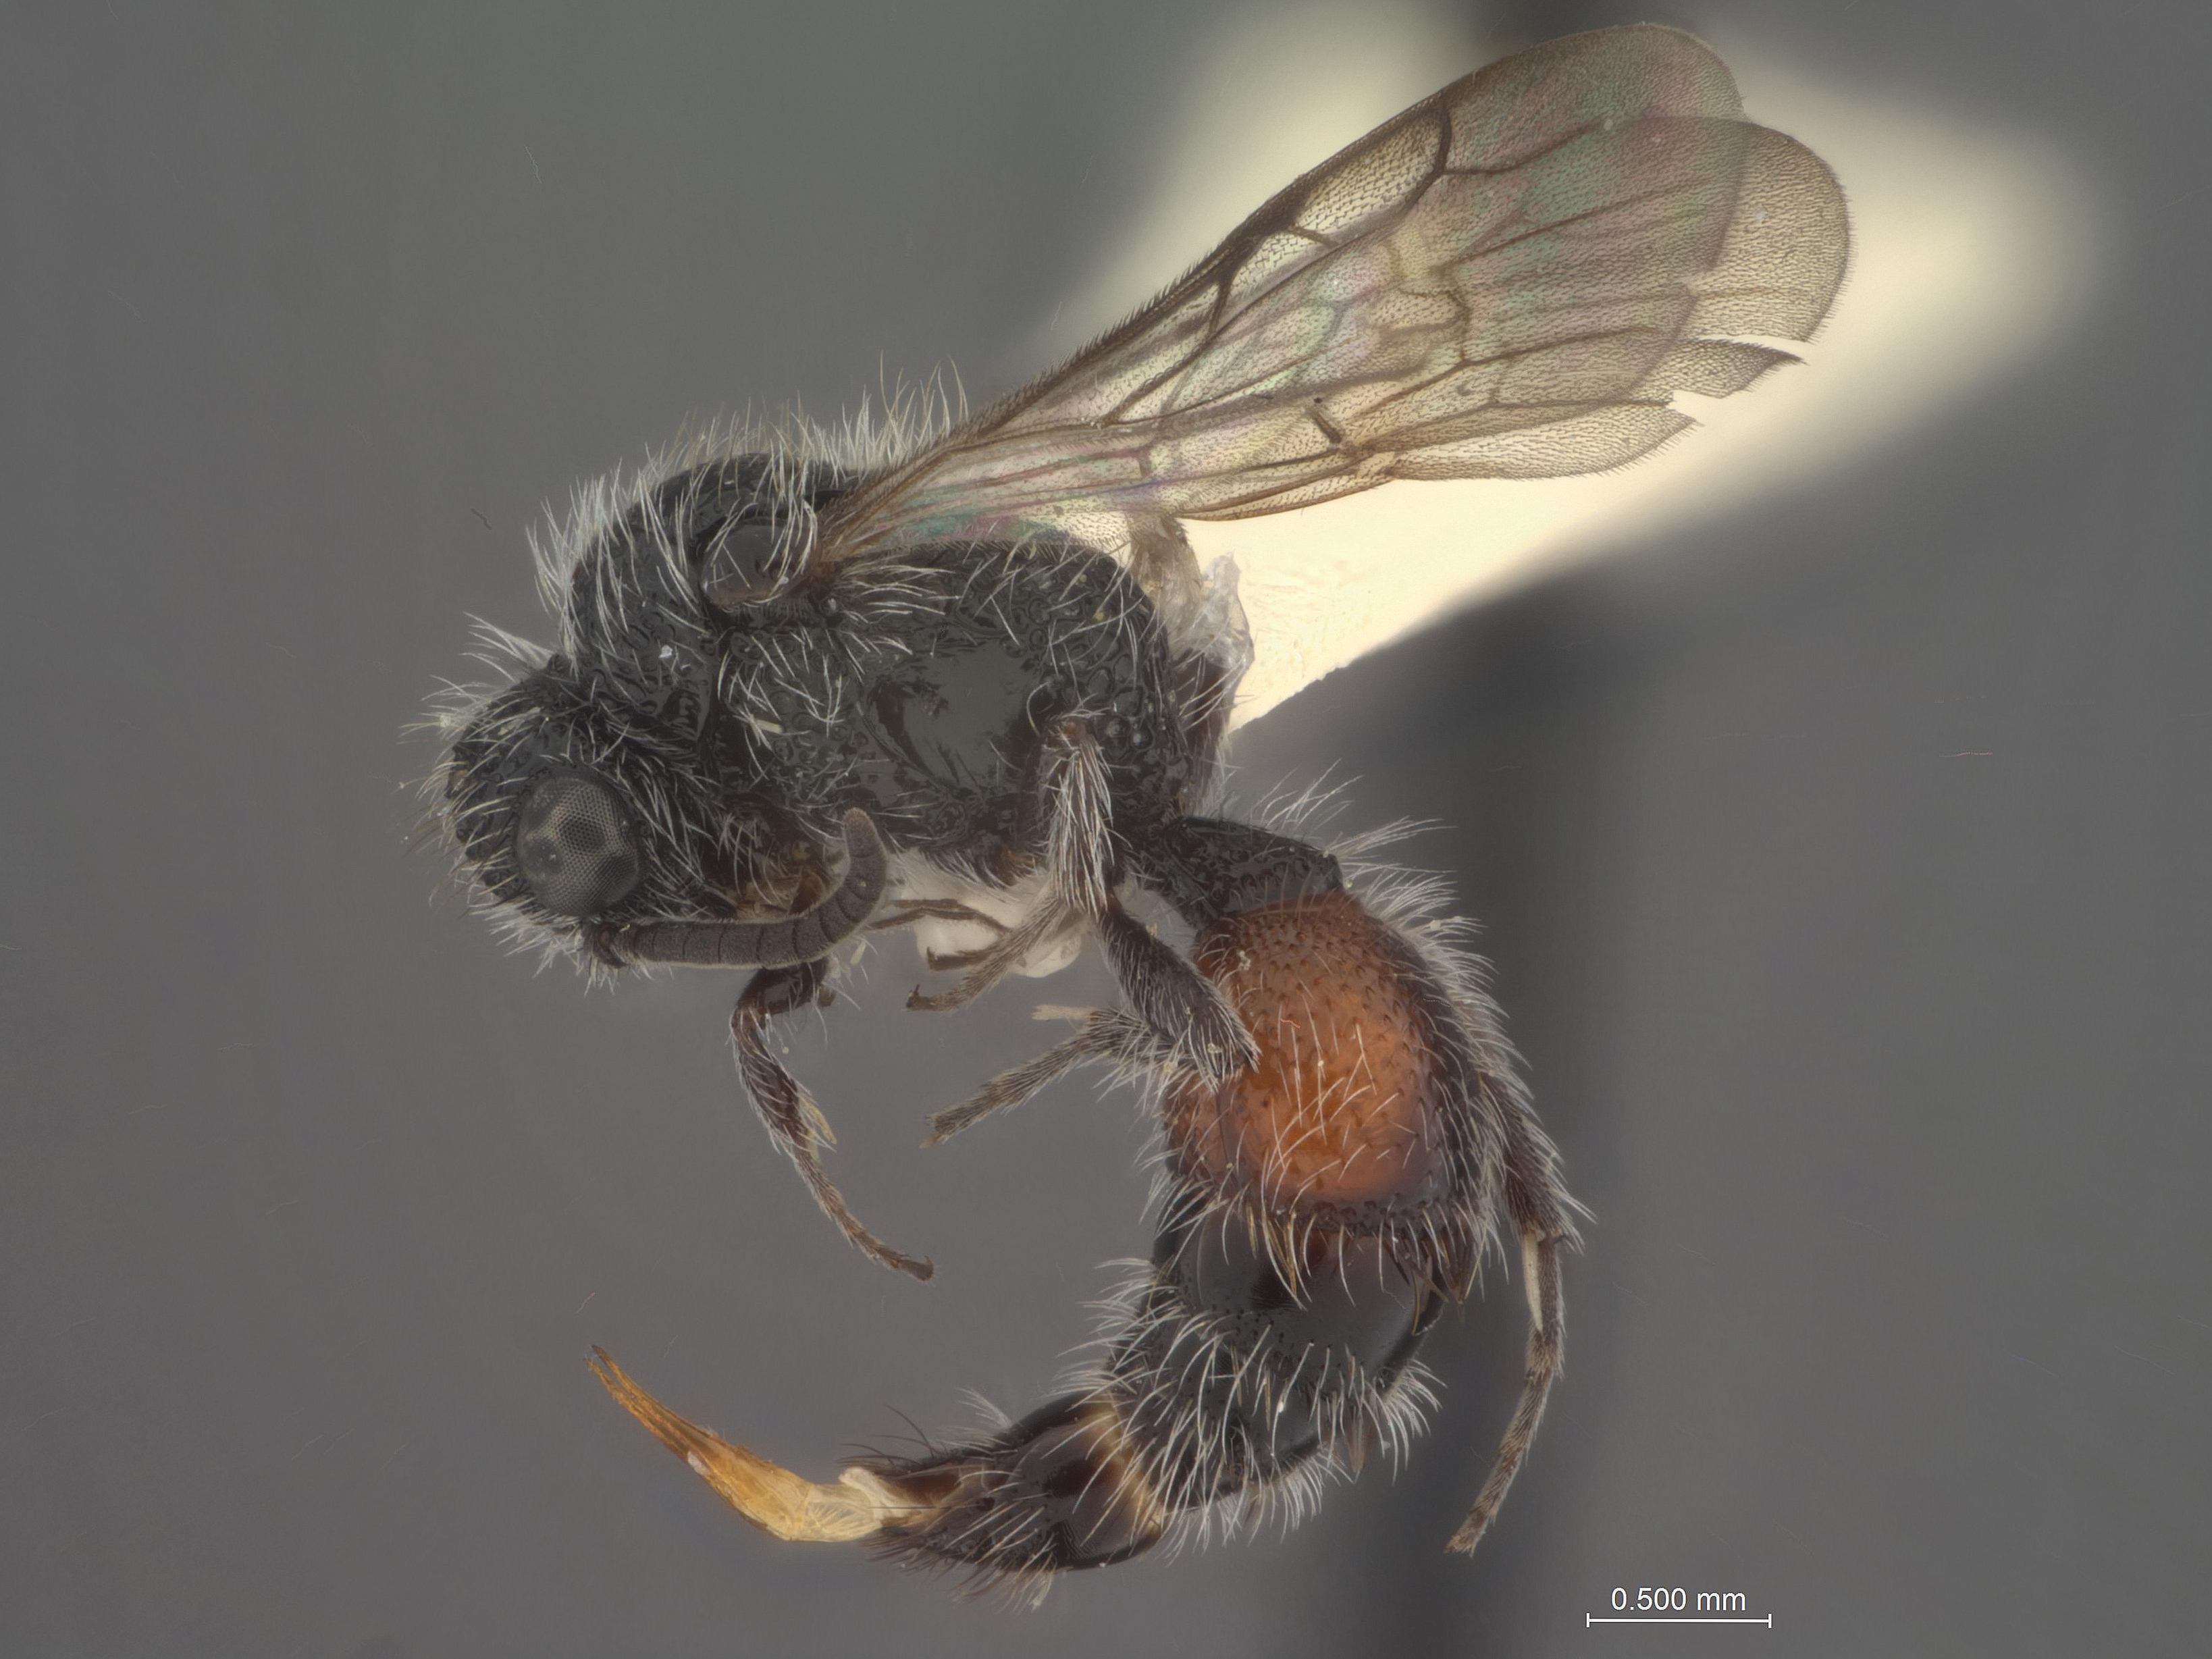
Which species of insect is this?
Dasymutilla mickeli
